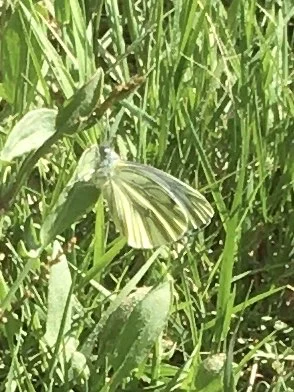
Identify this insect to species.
Pieris napi
